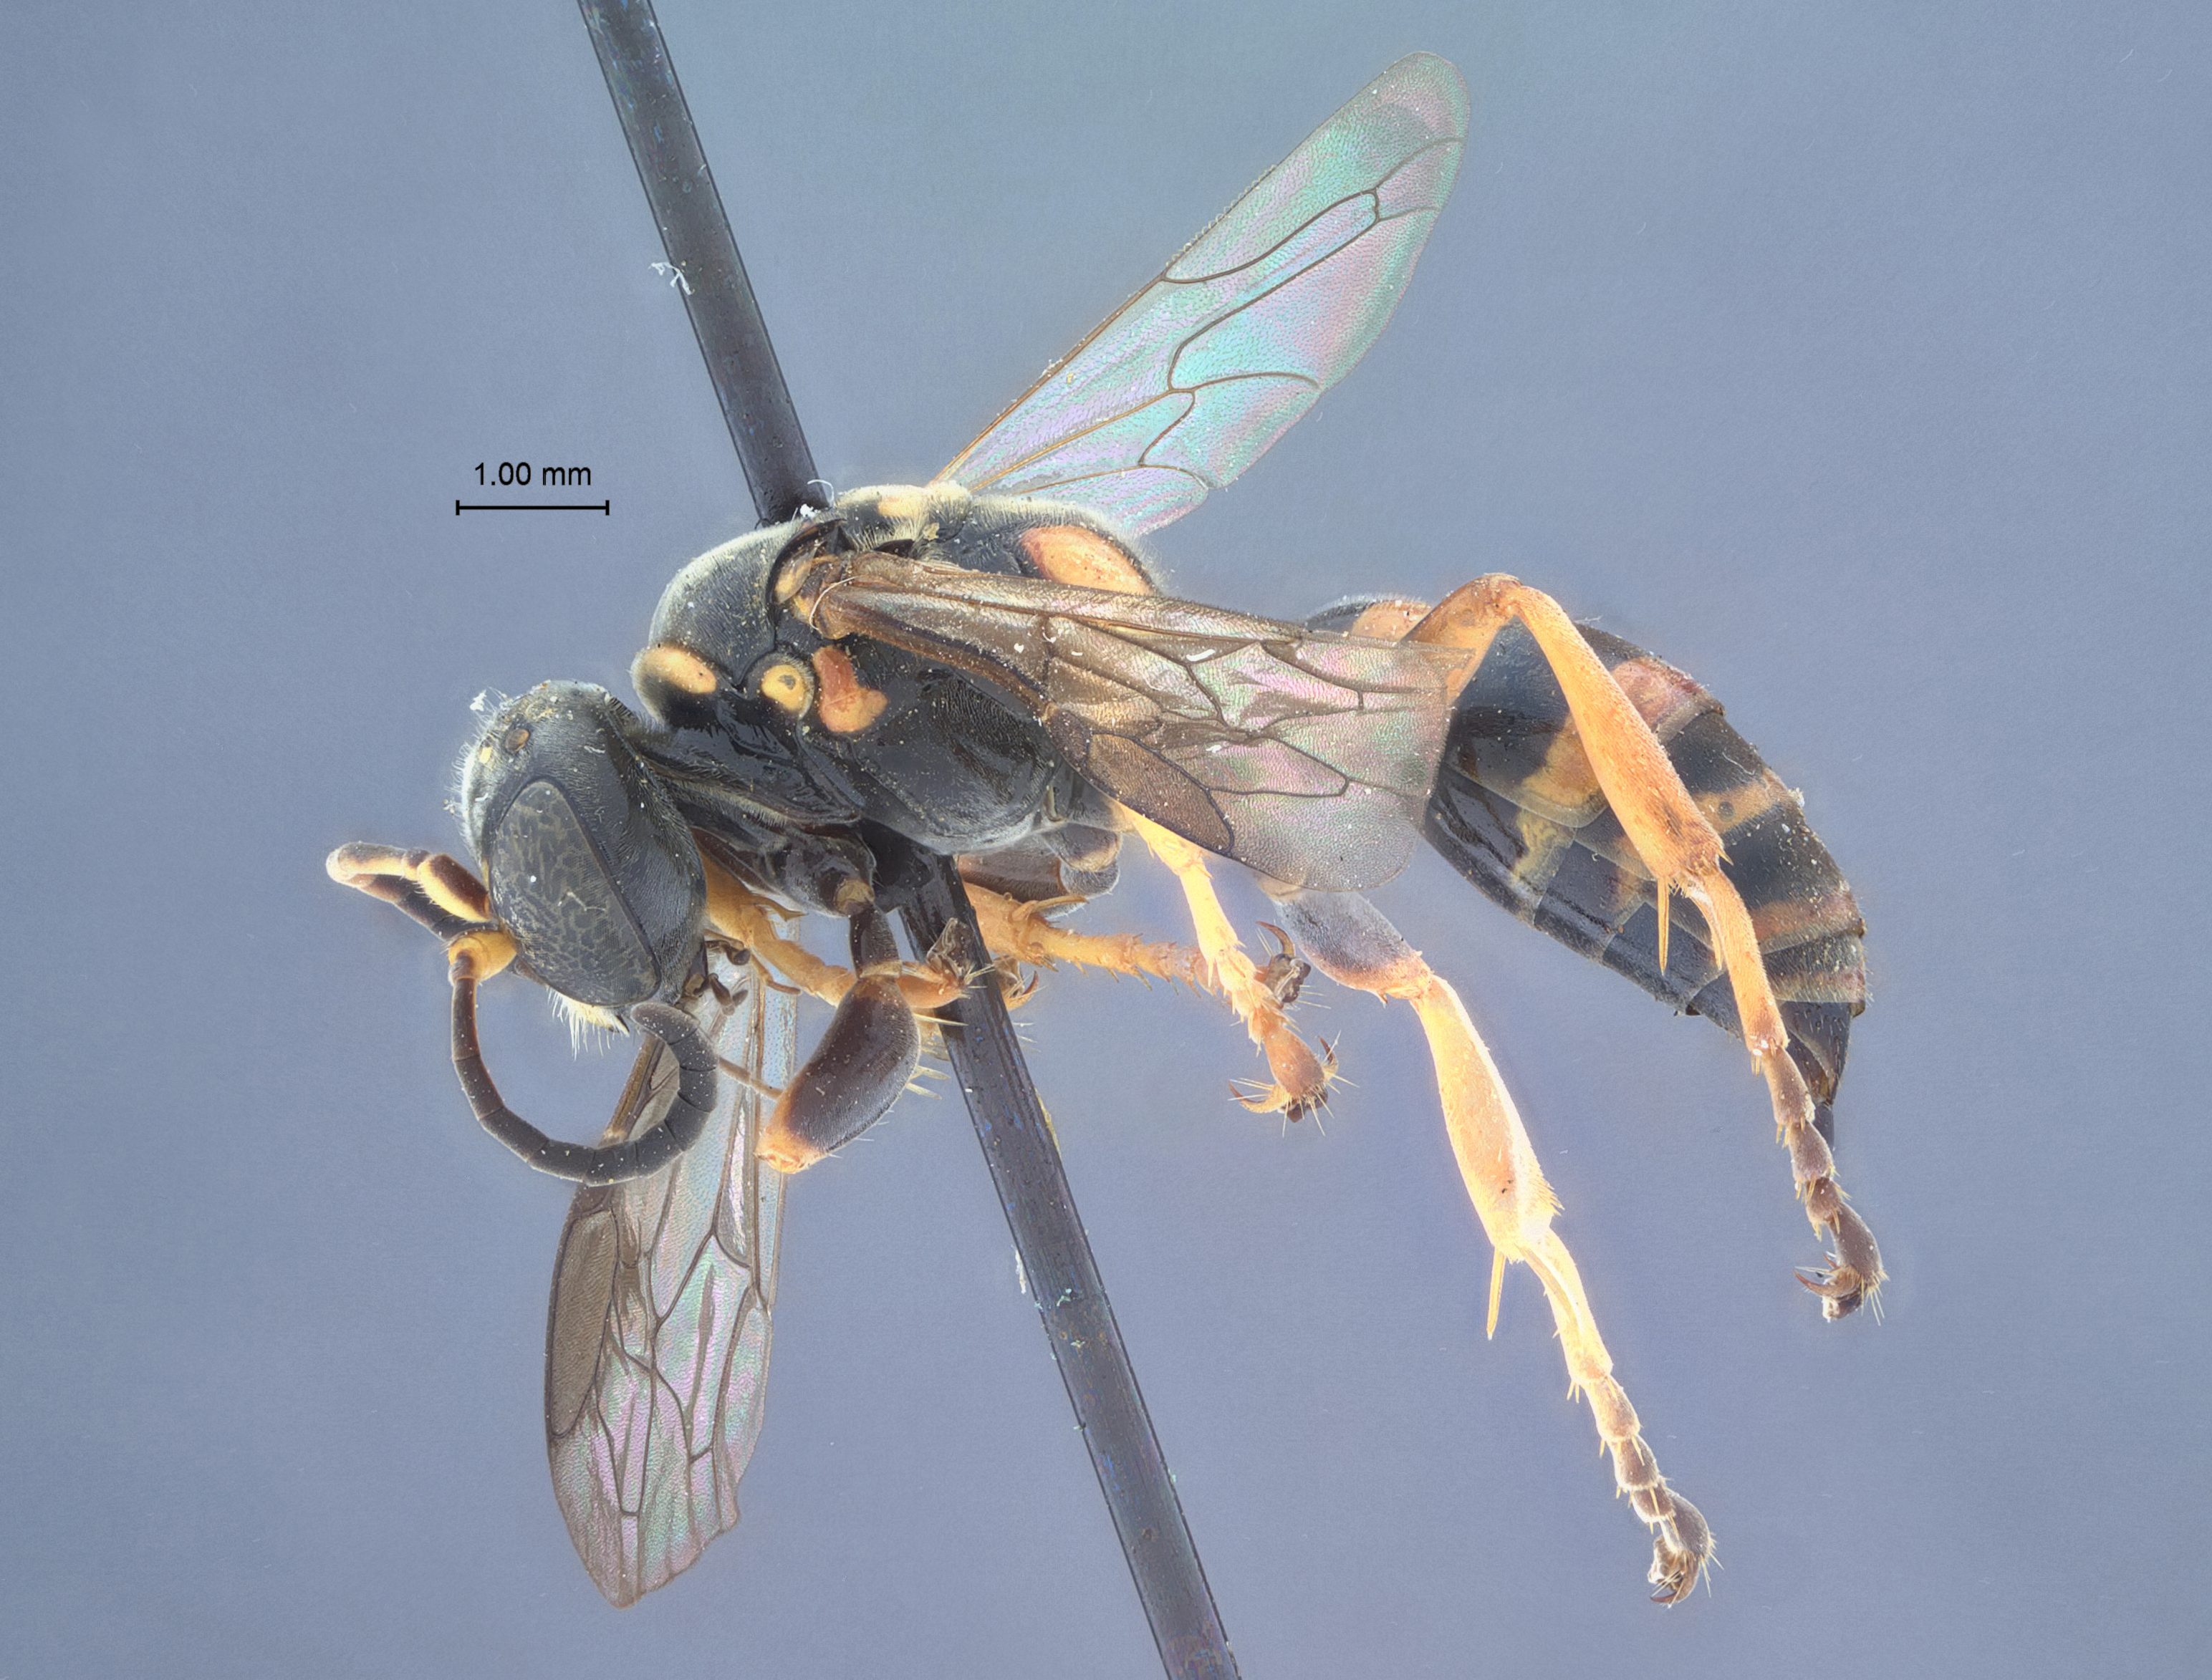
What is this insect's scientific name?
Gorytes gyponacinus
